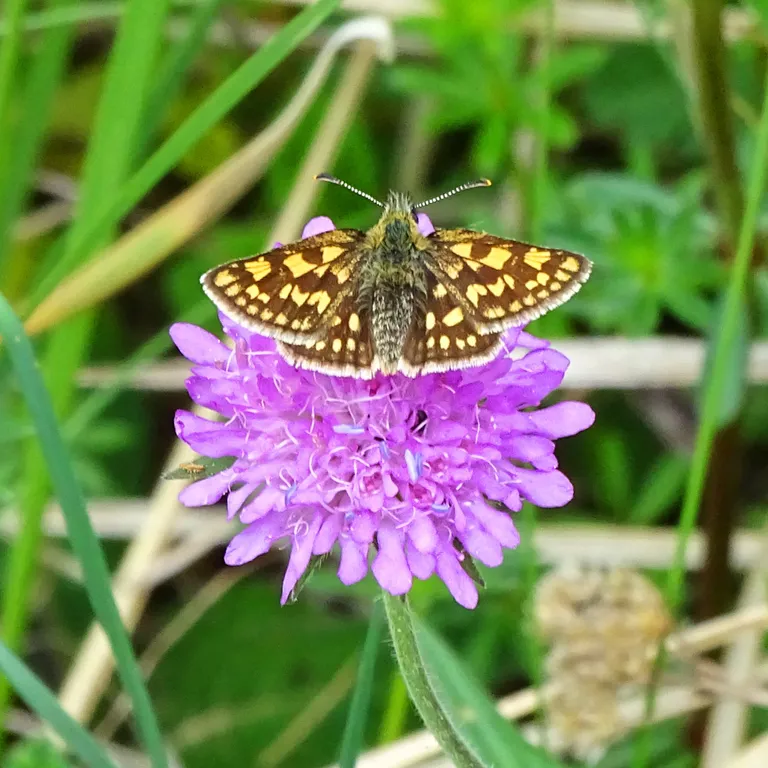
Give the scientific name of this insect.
Carterocephalus palaemon
